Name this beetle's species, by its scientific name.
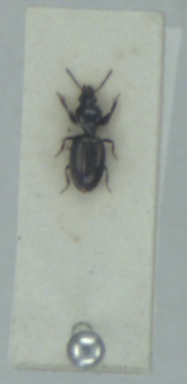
Dyschirius tristis
